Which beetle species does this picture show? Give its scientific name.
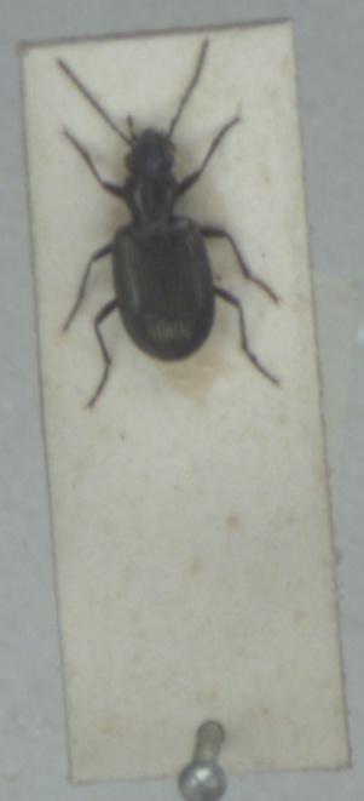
Bembidion punctulatum
